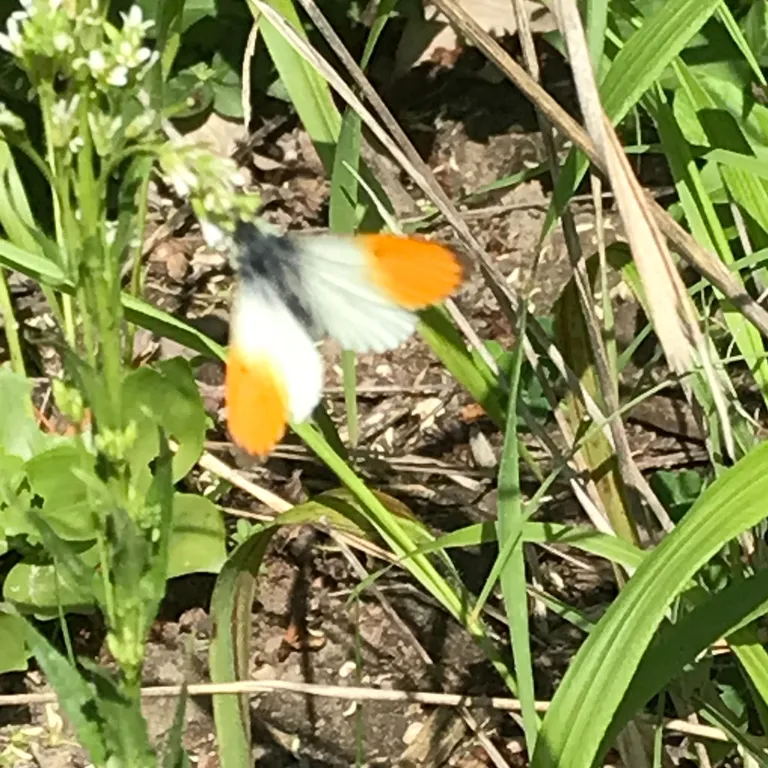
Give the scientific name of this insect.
Anthocharis cardamines
